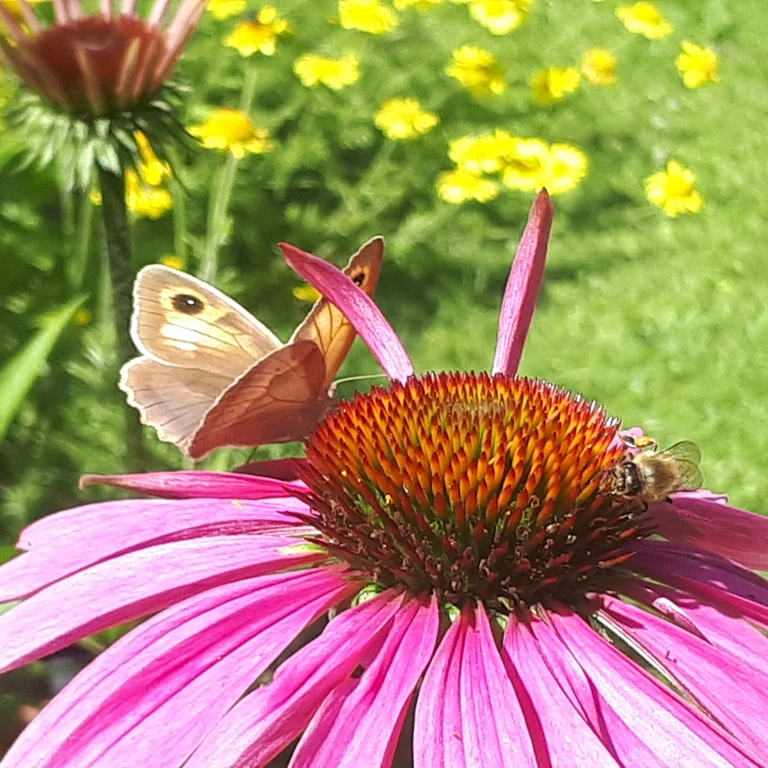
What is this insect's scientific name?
Maniola jurtina
